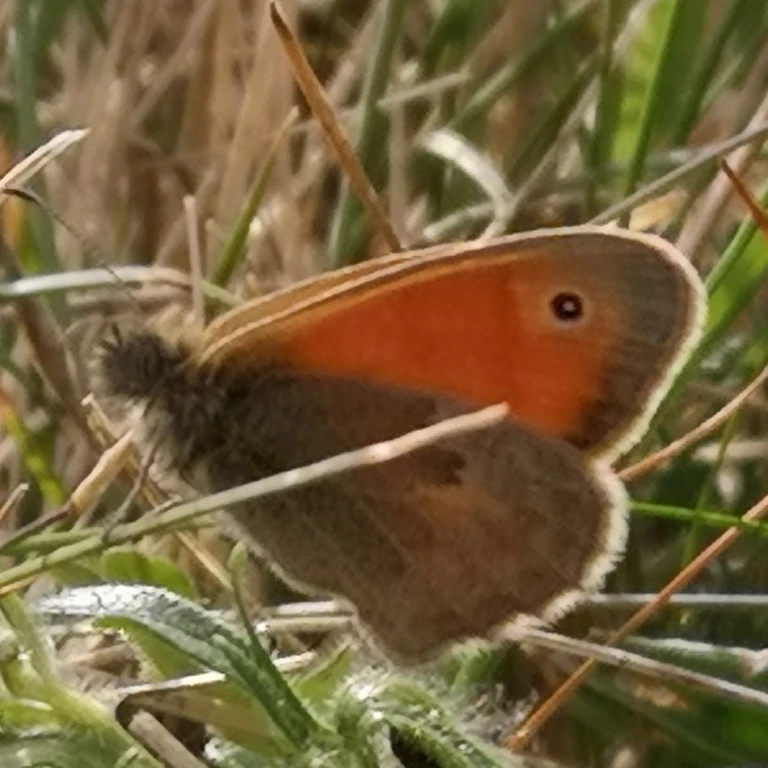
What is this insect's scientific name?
Coenonympha pamphilus
